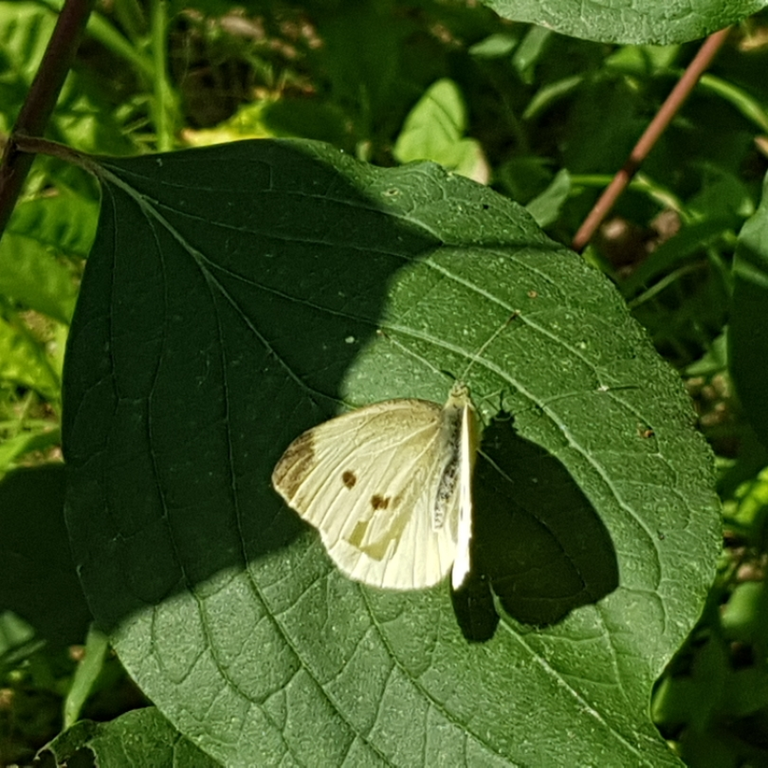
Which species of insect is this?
Pieris rapae
